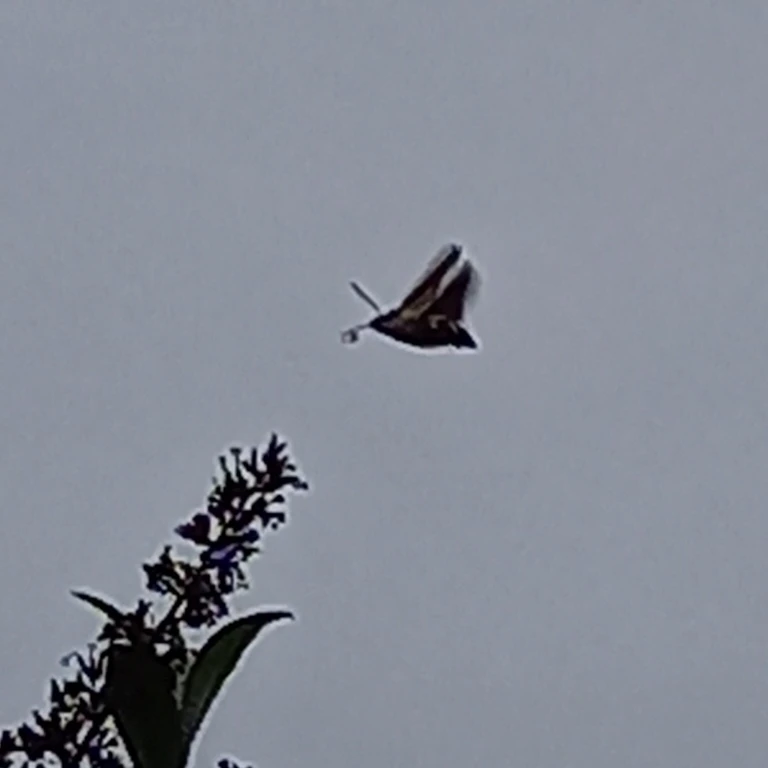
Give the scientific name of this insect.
Macroglossum stellatarum
